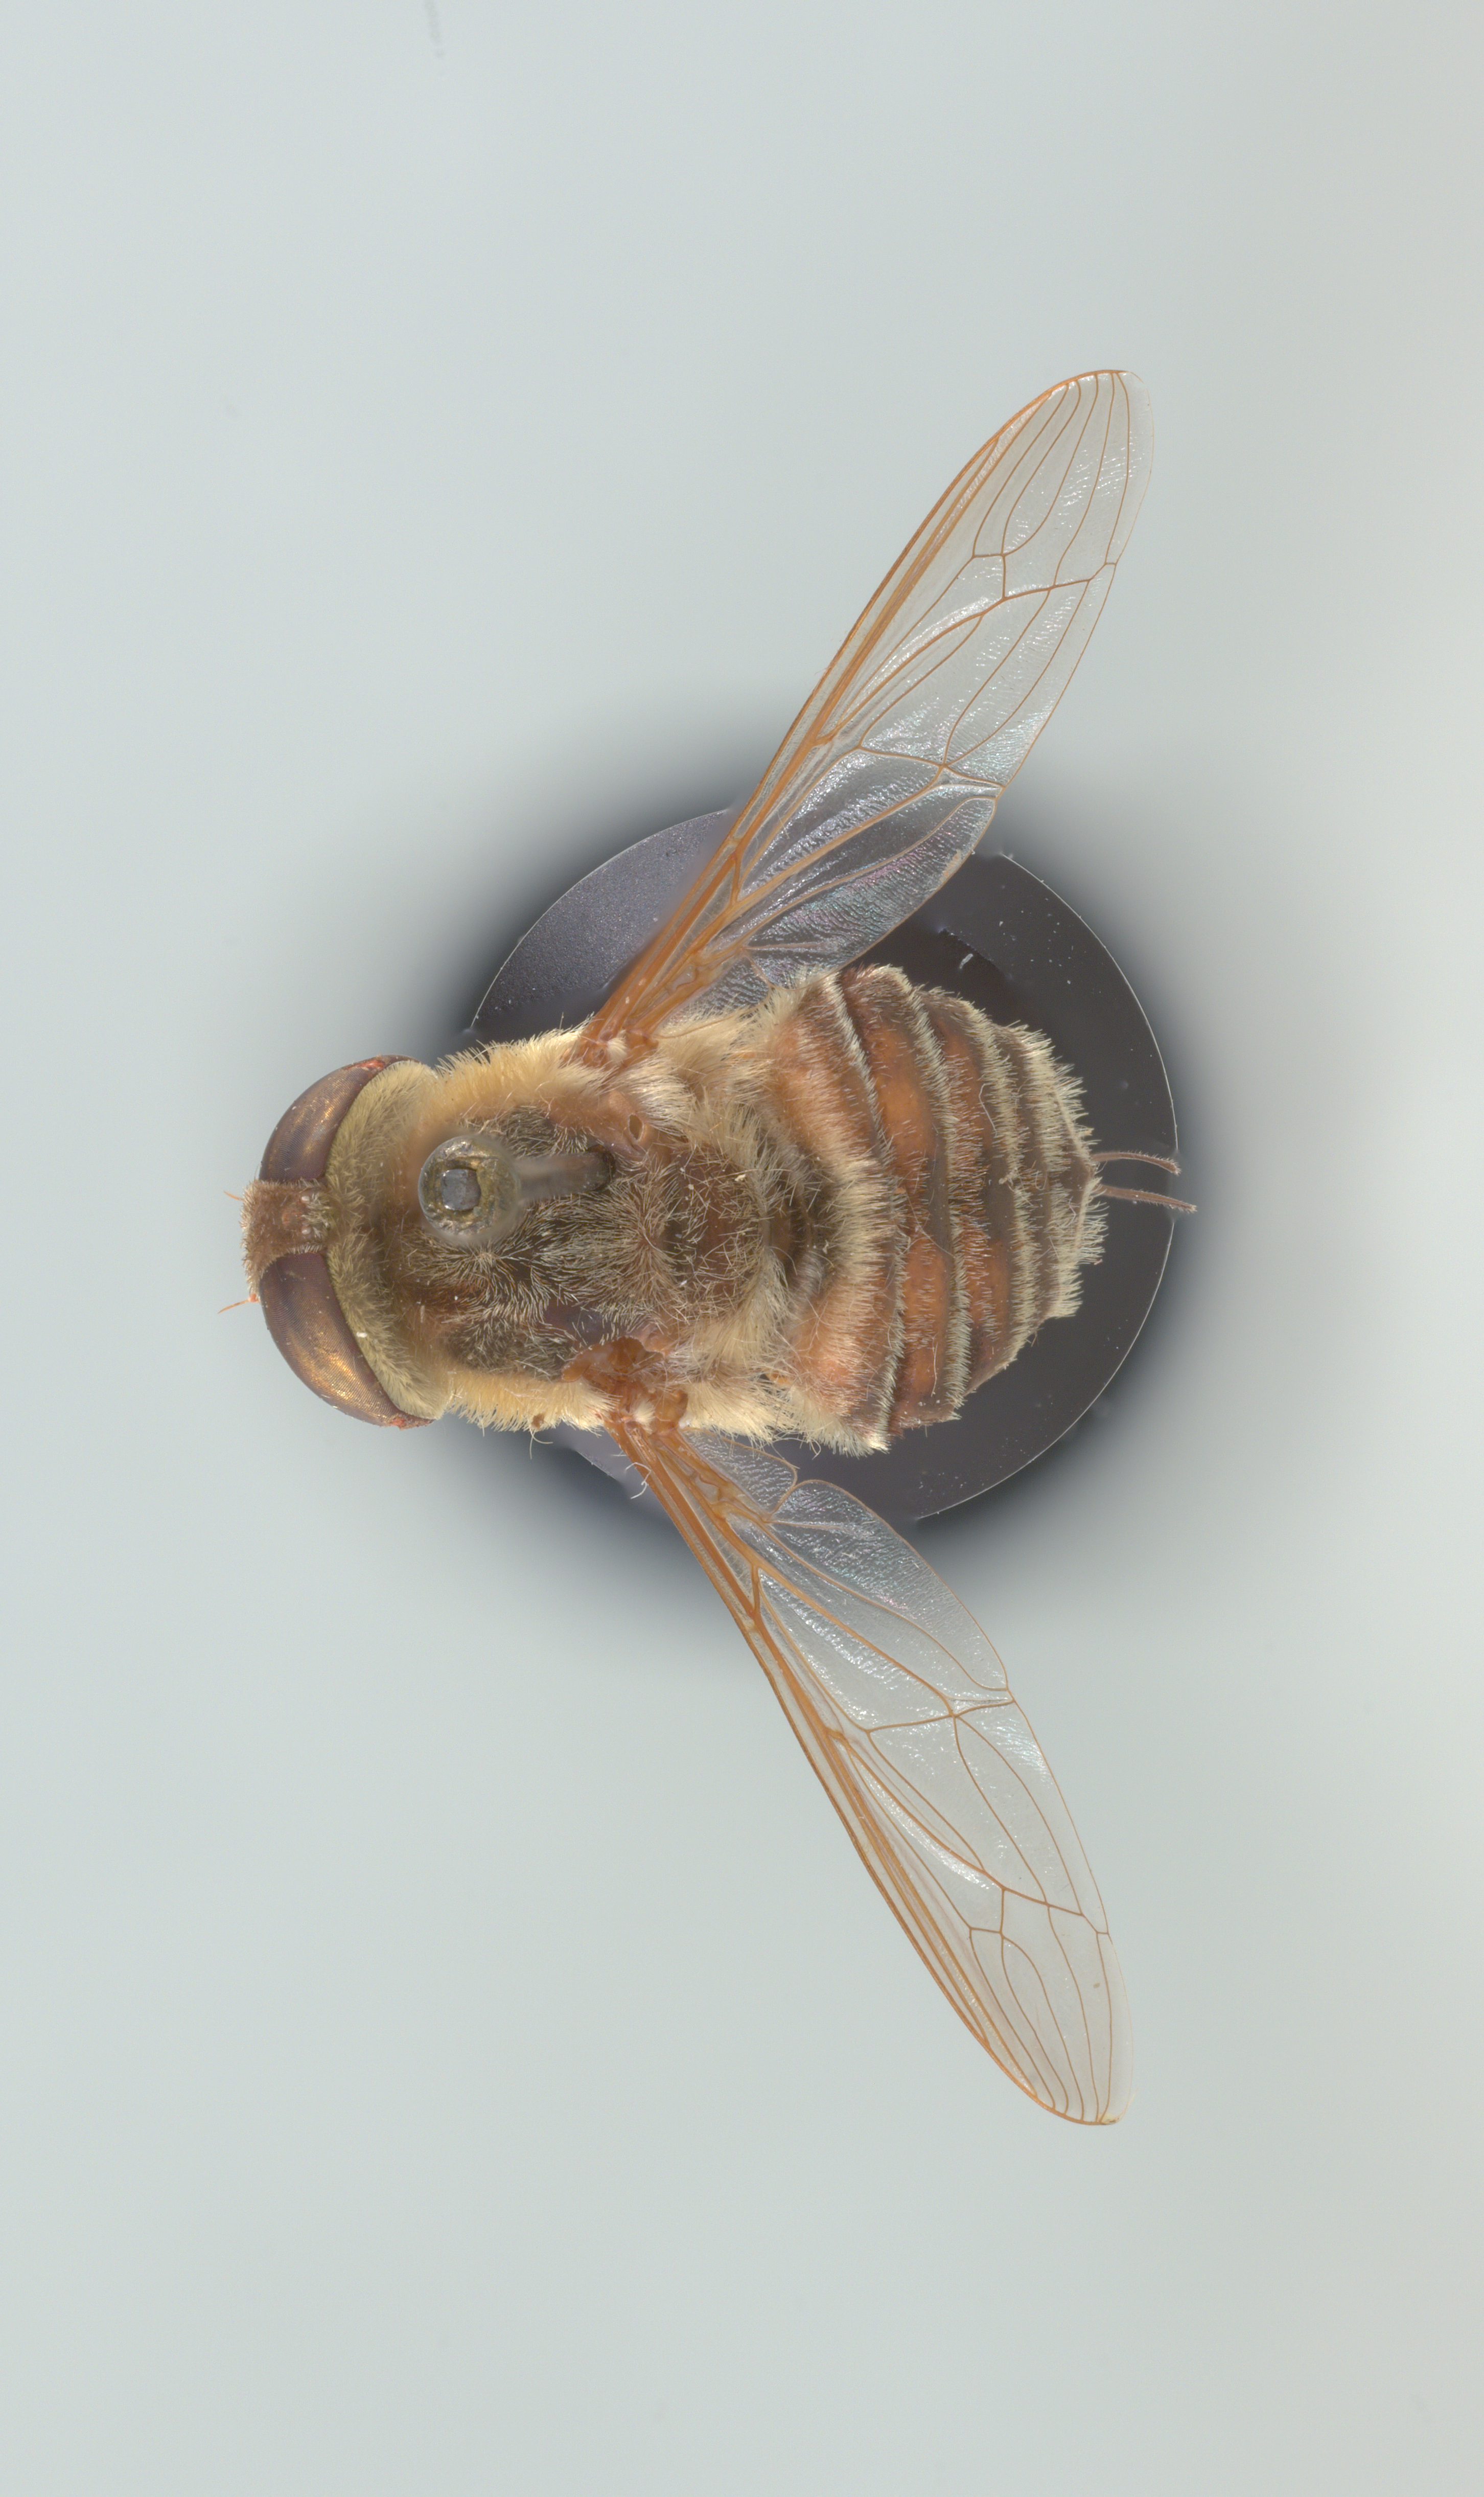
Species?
Neorhynchocephalus volaticus
